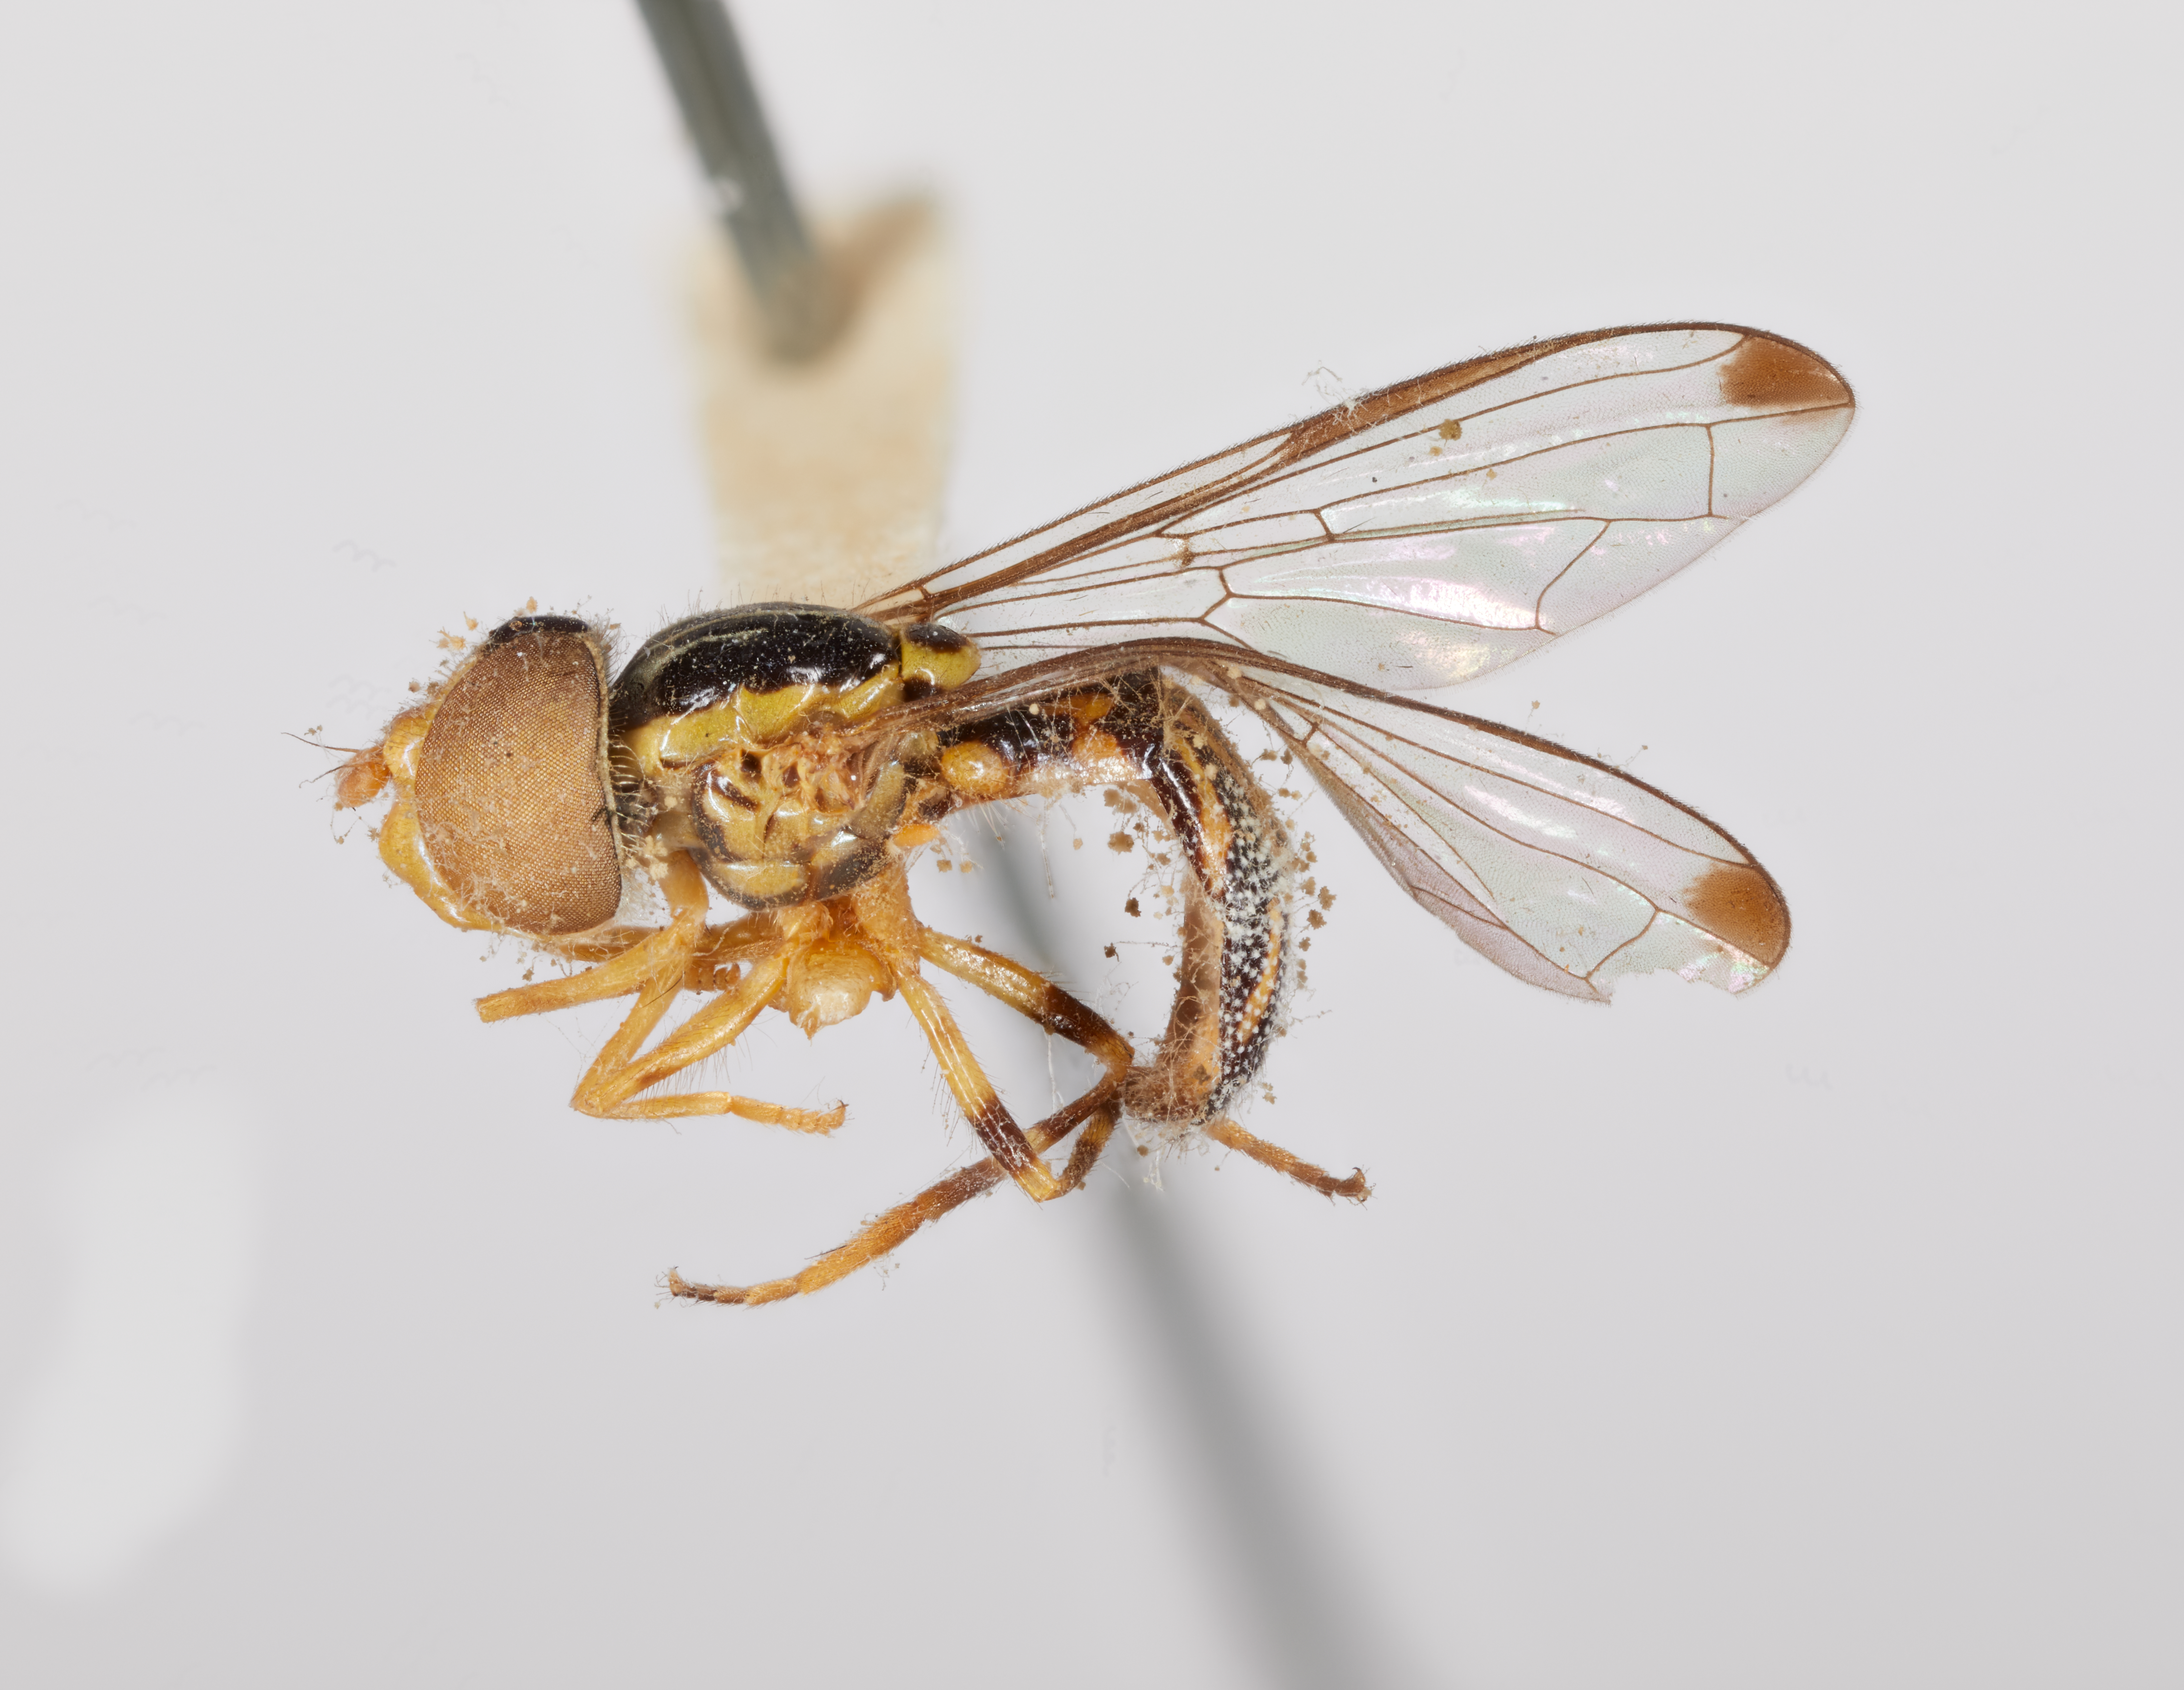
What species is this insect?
Calostigma elnora
